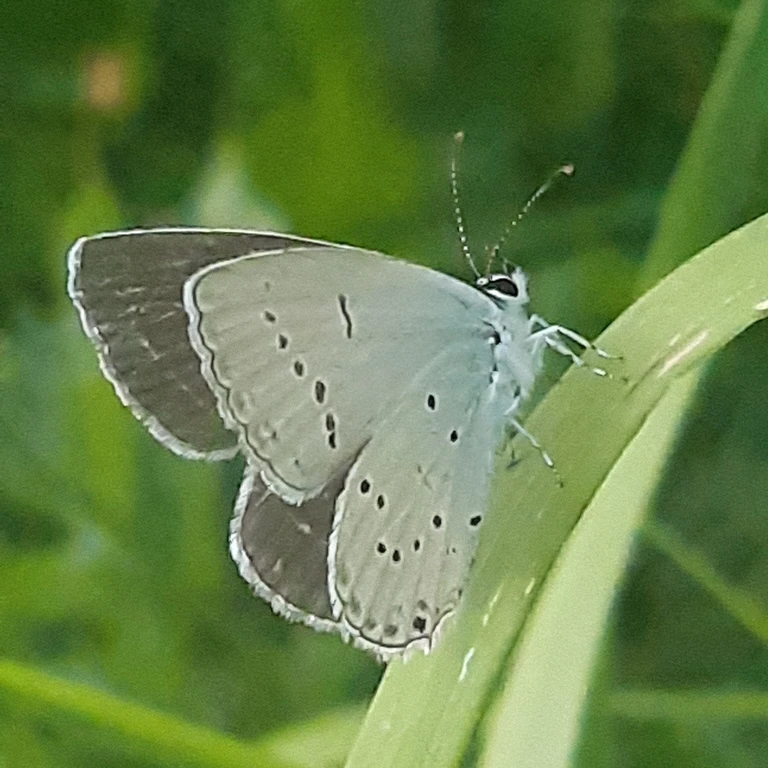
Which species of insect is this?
Cupido decolorata (also Elkalyce decolorata)
